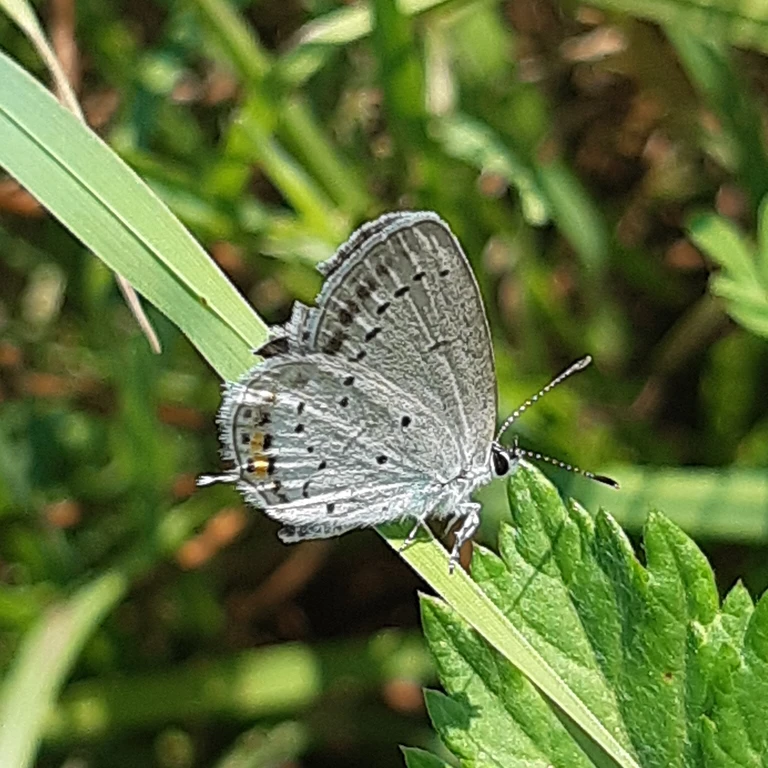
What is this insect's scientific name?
Cupido argiades (also Elkalyce argiades)
